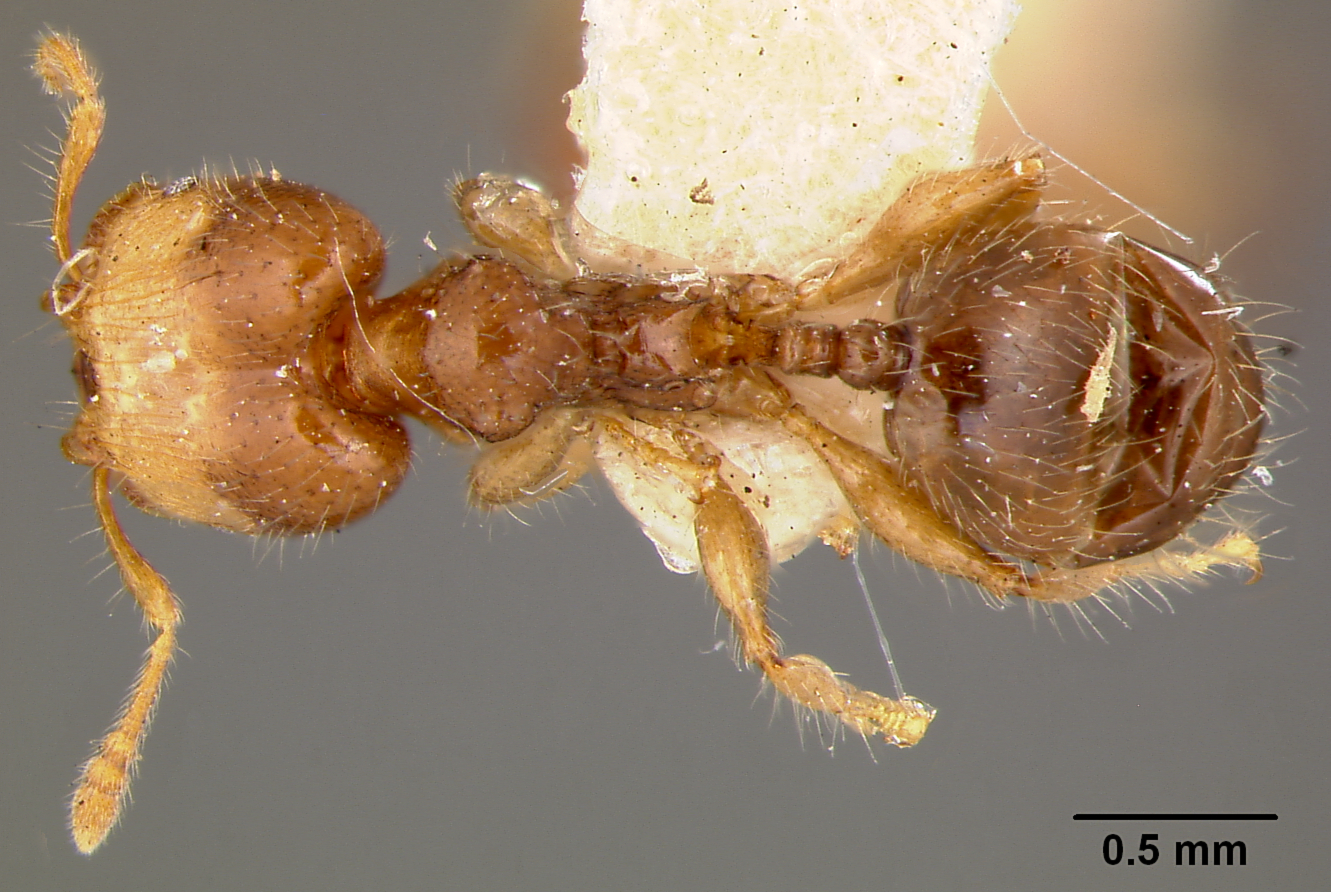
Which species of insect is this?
Pheidole cramptoni
